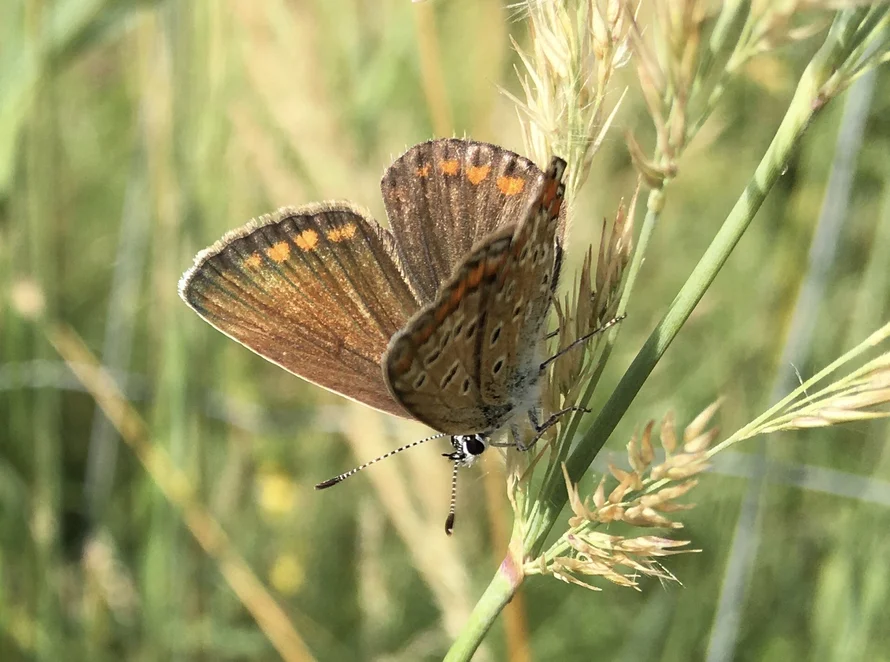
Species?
Polyommatus icarus
